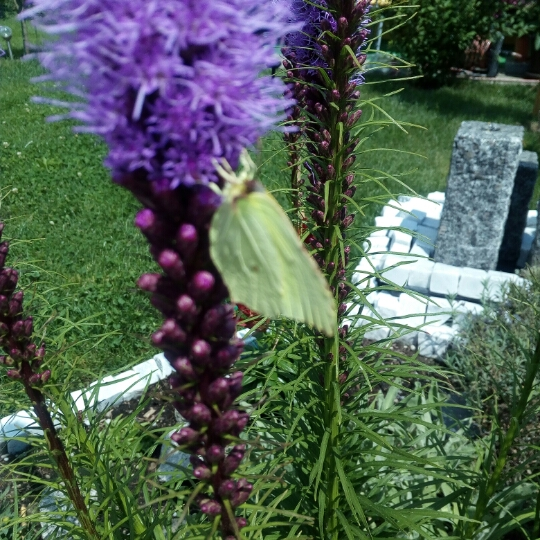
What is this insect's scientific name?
Gonepteryx rhamni
